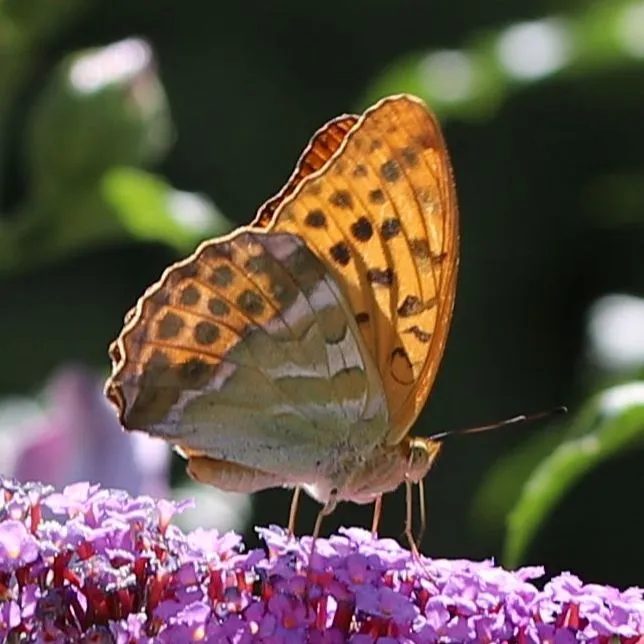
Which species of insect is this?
Argynnis paphia
